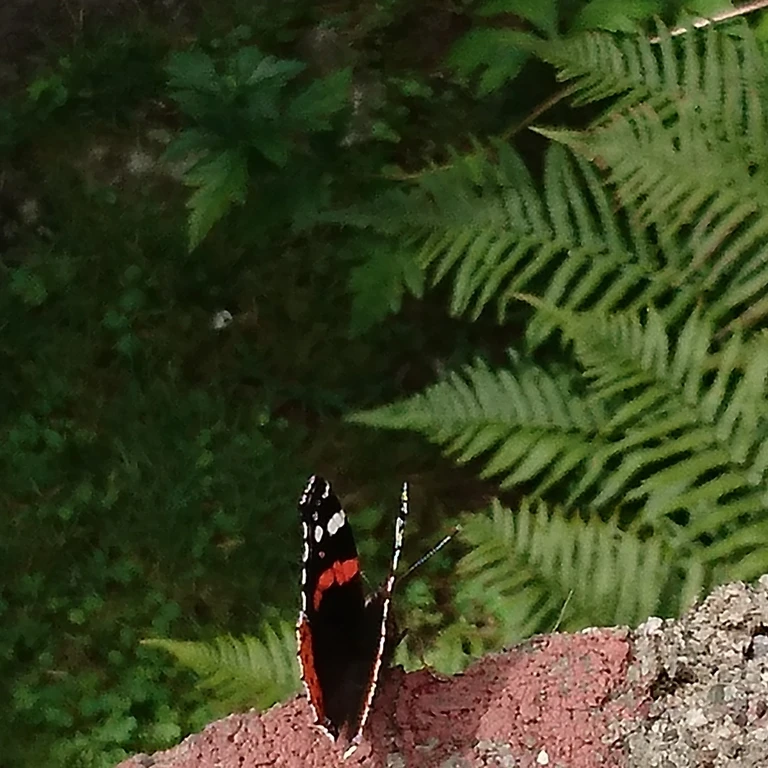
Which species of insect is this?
Vanessa atalanta
